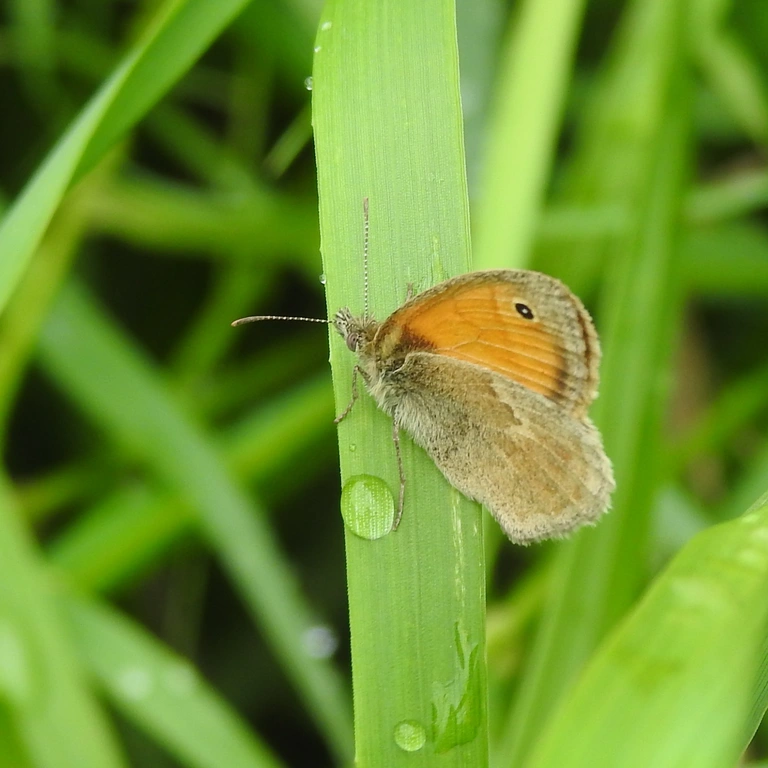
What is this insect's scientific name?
Coenonympha pamphilus
